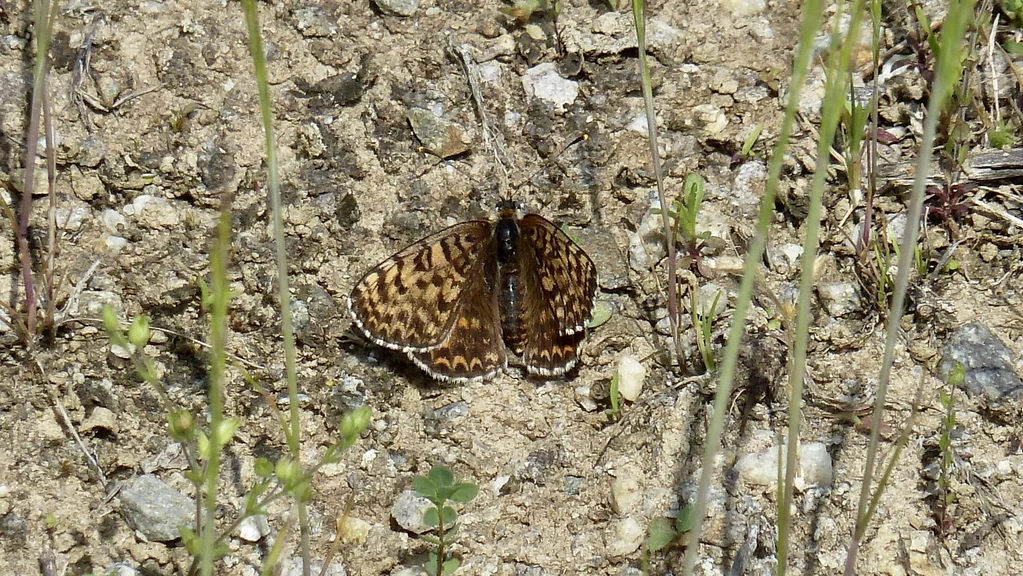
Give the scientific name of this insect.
Melitaea didyma
